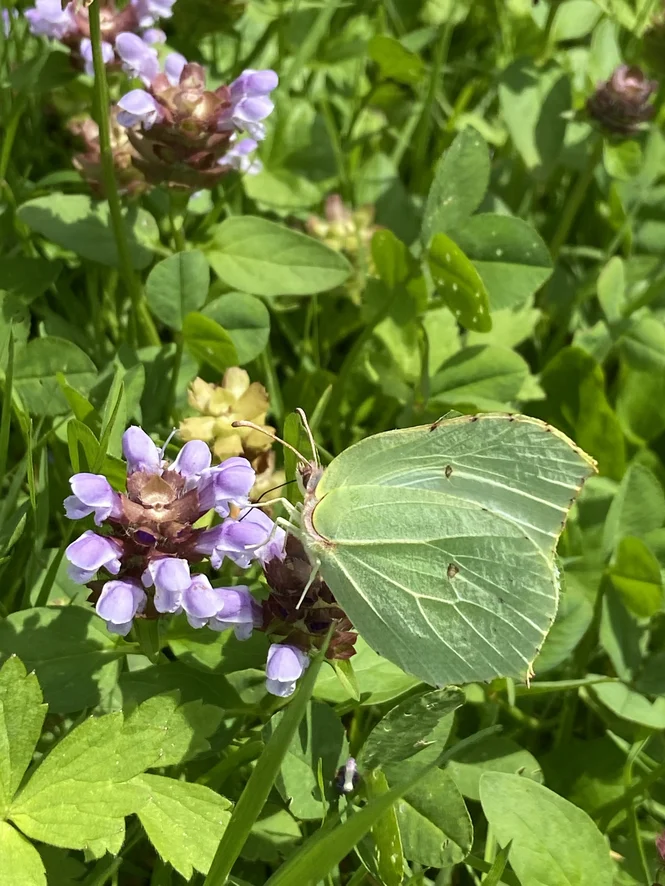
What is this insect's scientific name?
Gonepteryx rhamni
